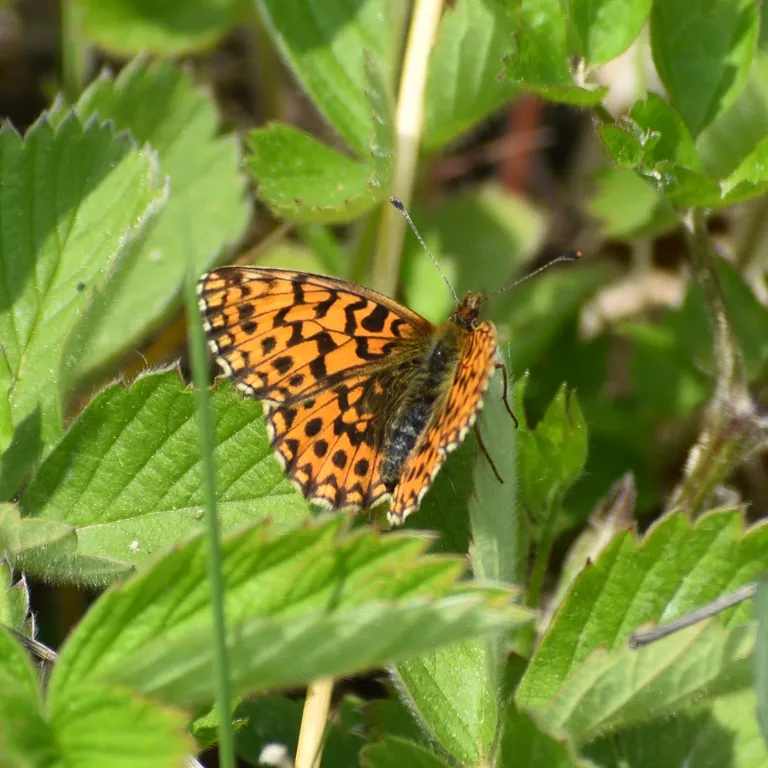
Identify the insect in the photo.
Boloria dia
